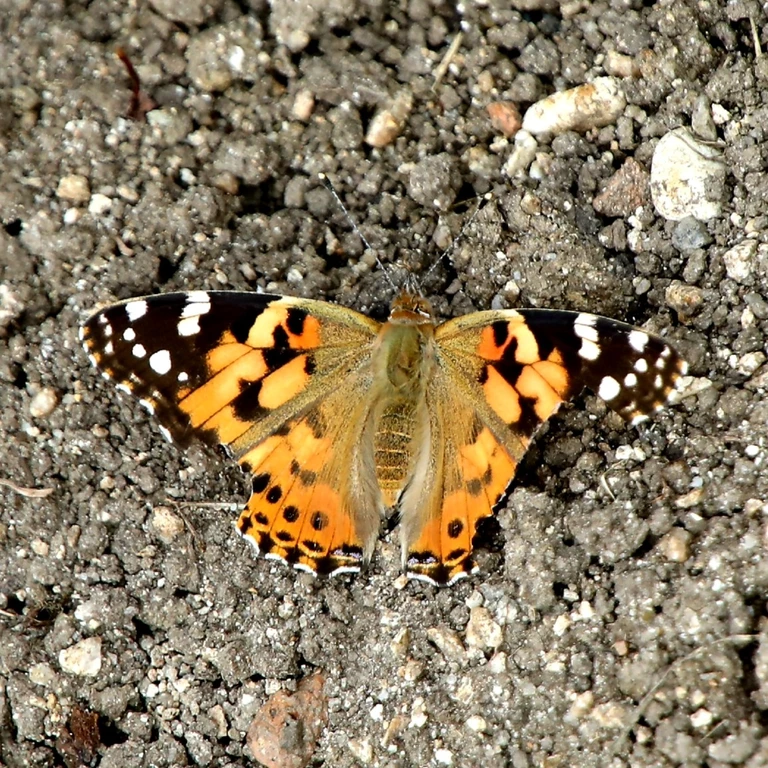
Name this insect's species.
Vanessa cardui
